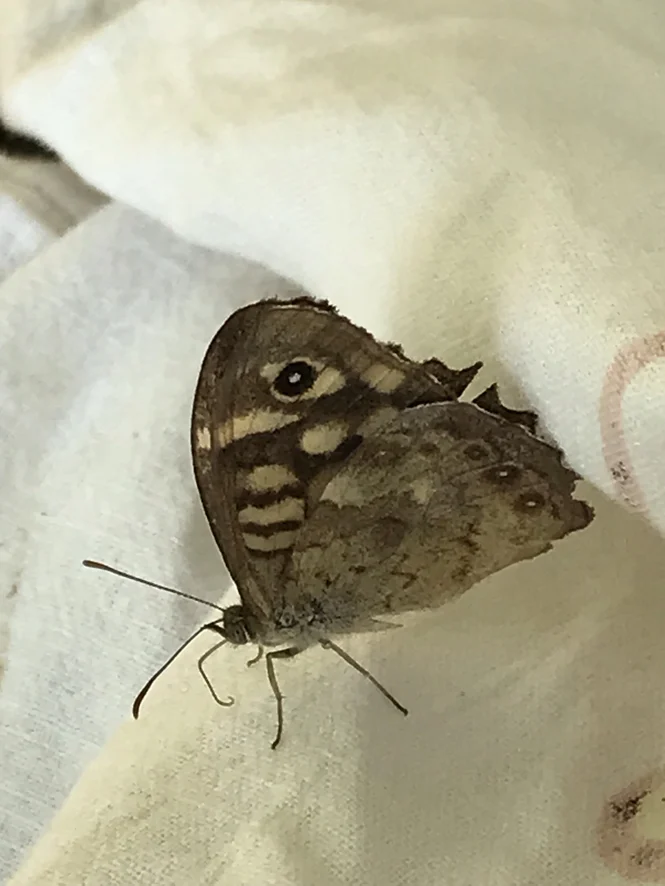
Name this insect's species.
Pararge aegeria
